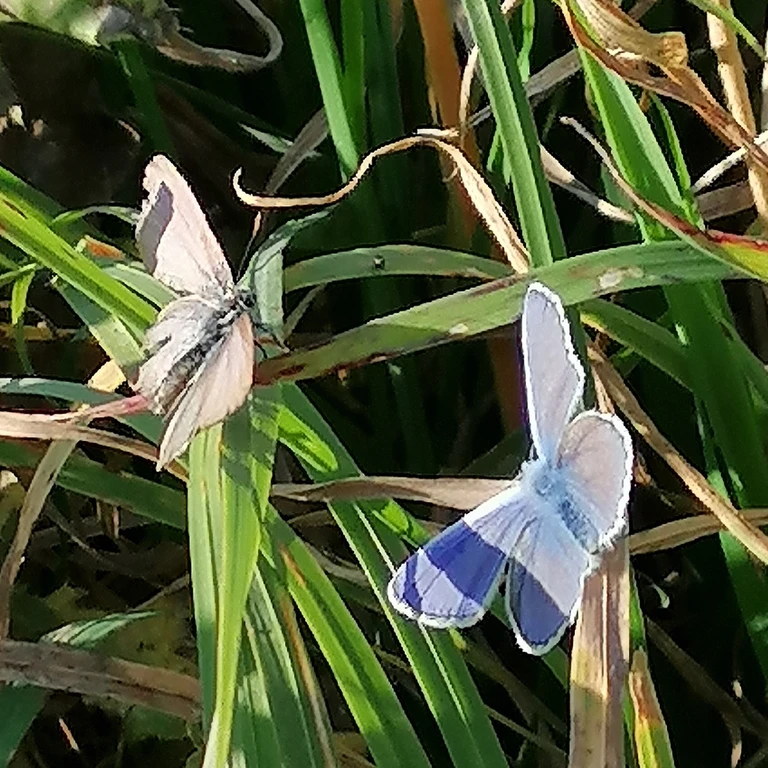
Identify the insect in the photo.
Polyommatus icarus
